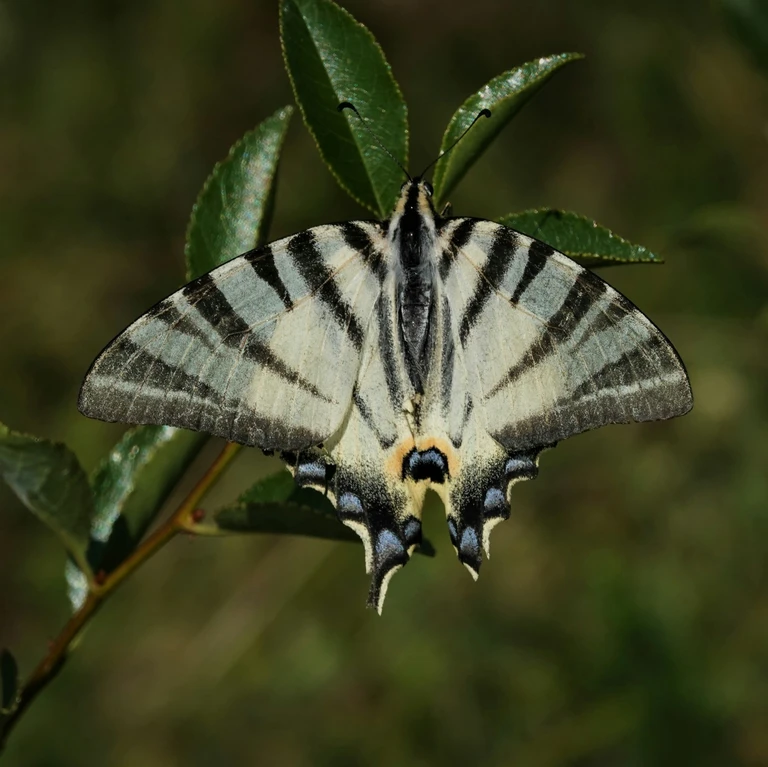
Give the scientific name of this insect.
Iphiclides podalirius
